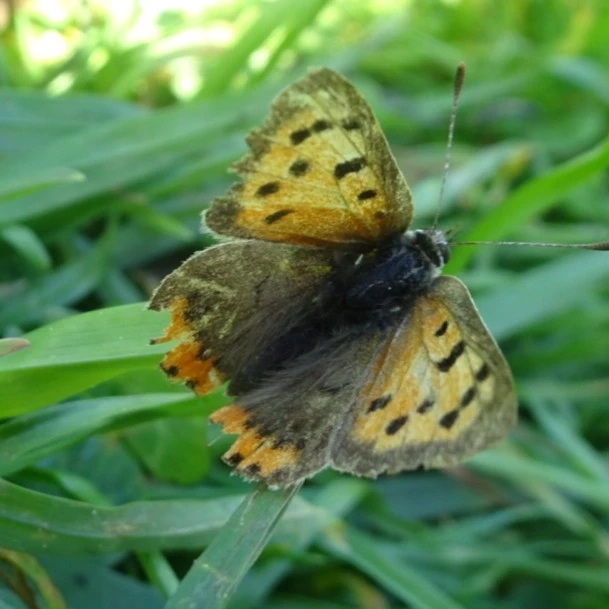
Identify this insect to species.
Lycaena phlaeas
